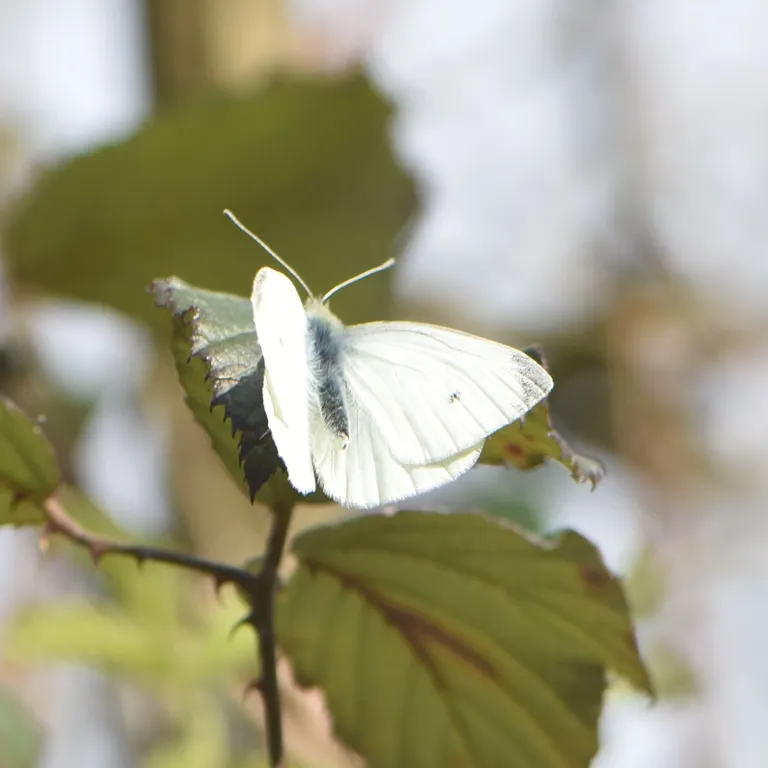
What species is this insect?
Pieris rapae
